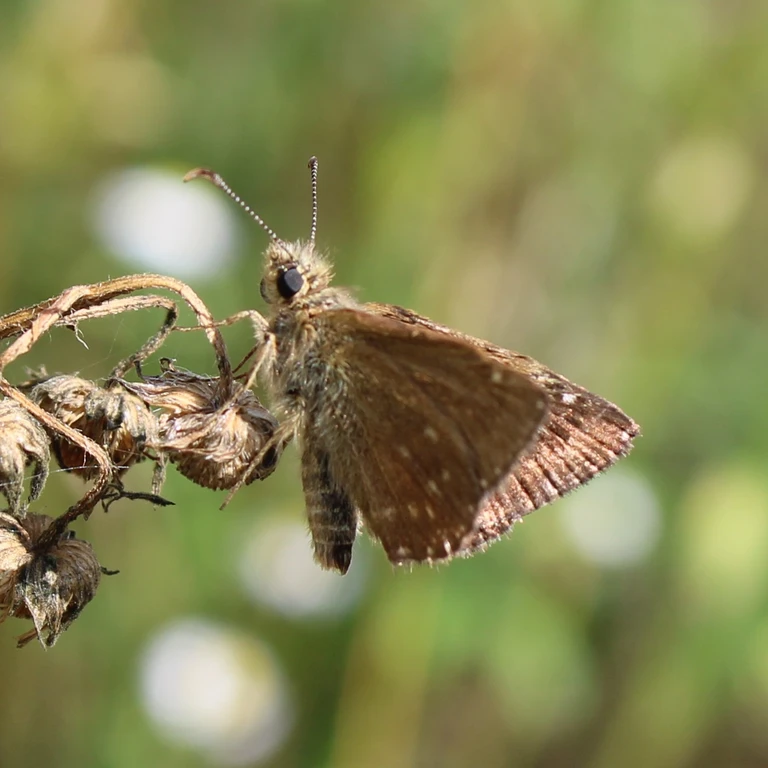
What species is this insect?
Erynnis tages
